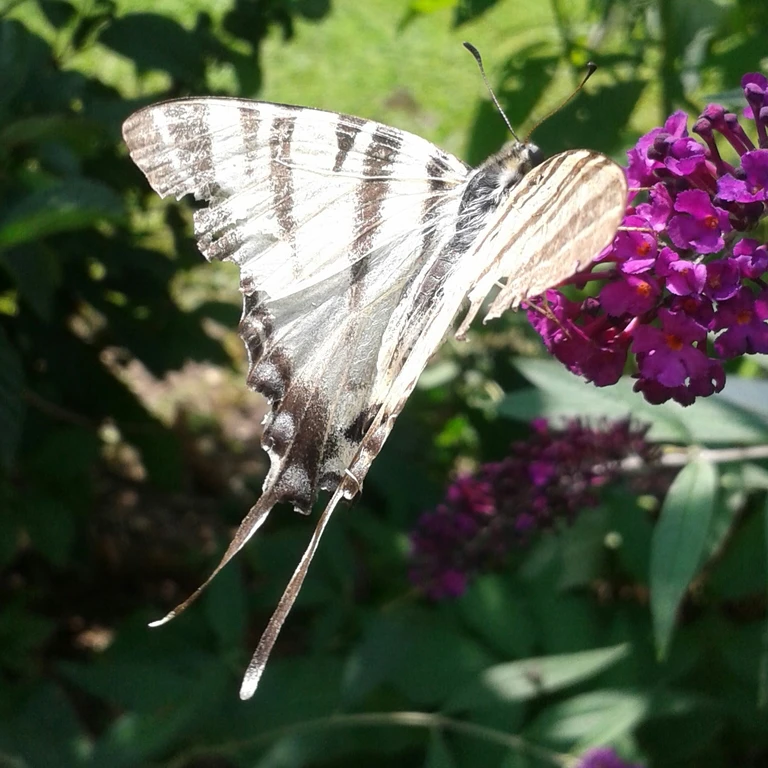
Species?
Iphiclides podalirius
